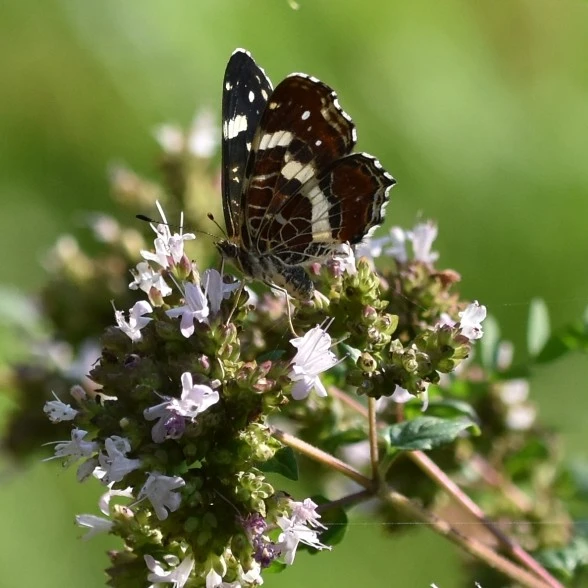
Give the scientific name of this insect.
Araschnia levana
